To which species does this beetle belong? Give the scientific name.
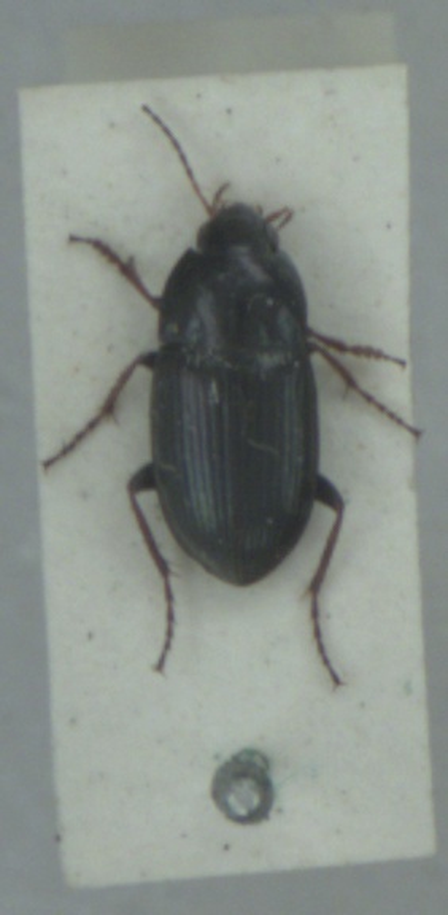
Amara plebeja
